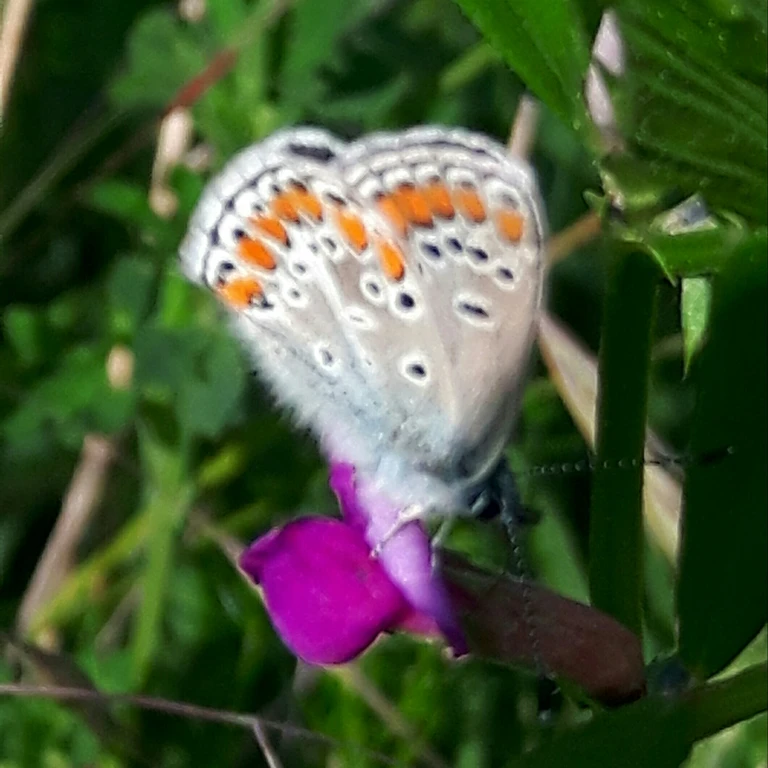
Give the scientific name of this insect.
Aricia agestis/artaxerxes
